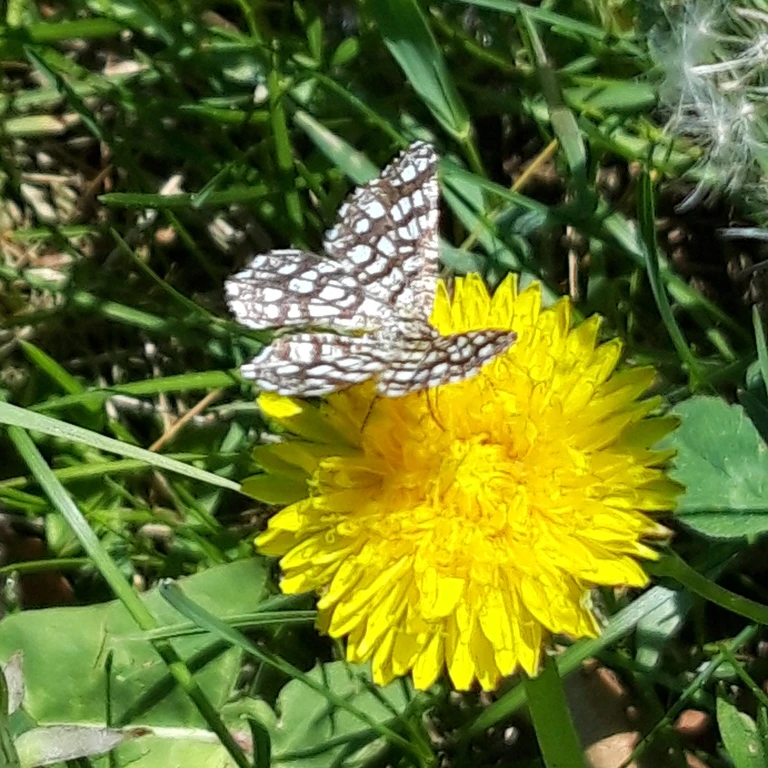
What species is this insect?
Chiasmia clathrata
